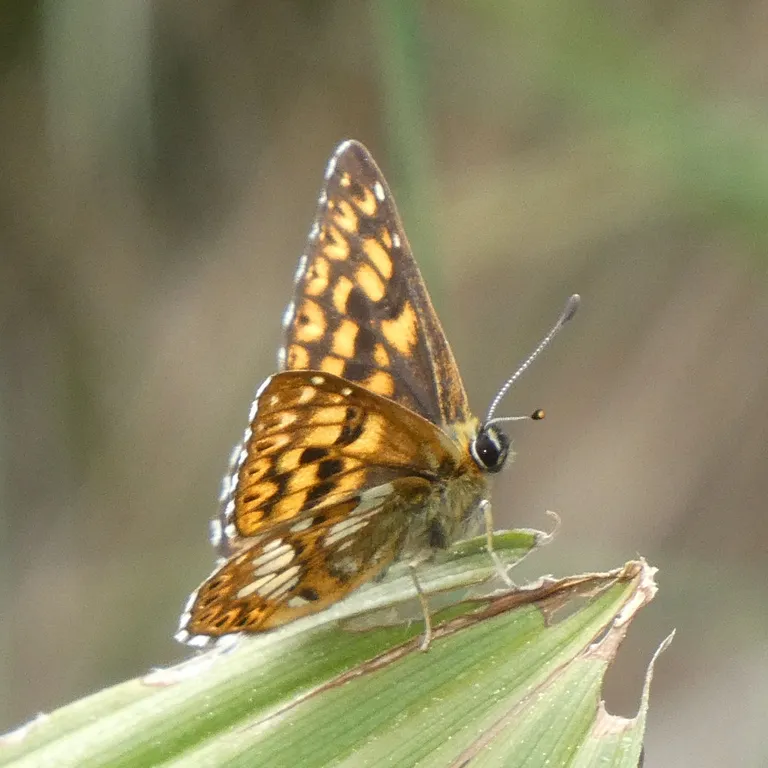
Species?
Hamearis lucina
